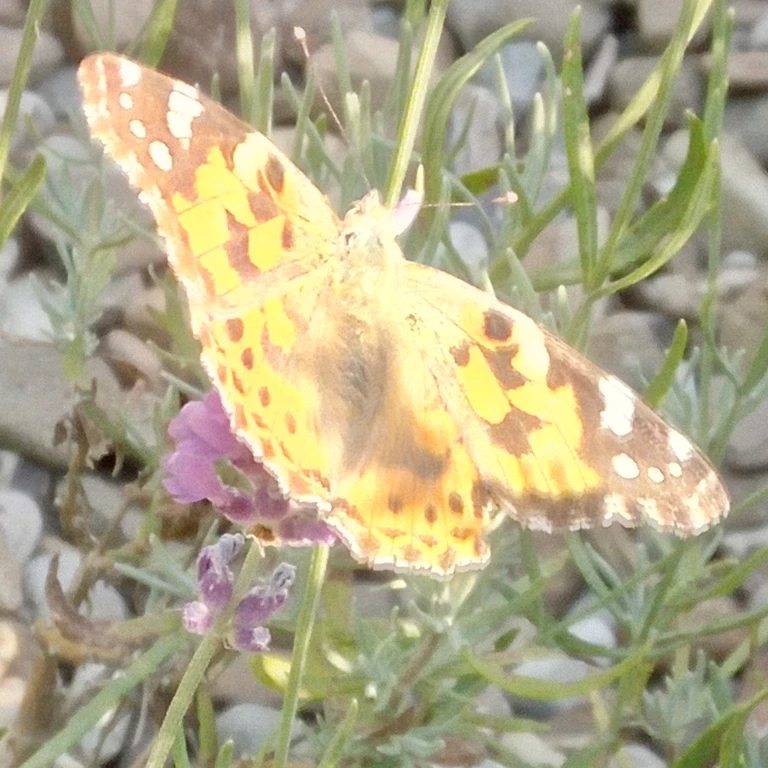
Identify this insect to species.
Vanessa cardui
